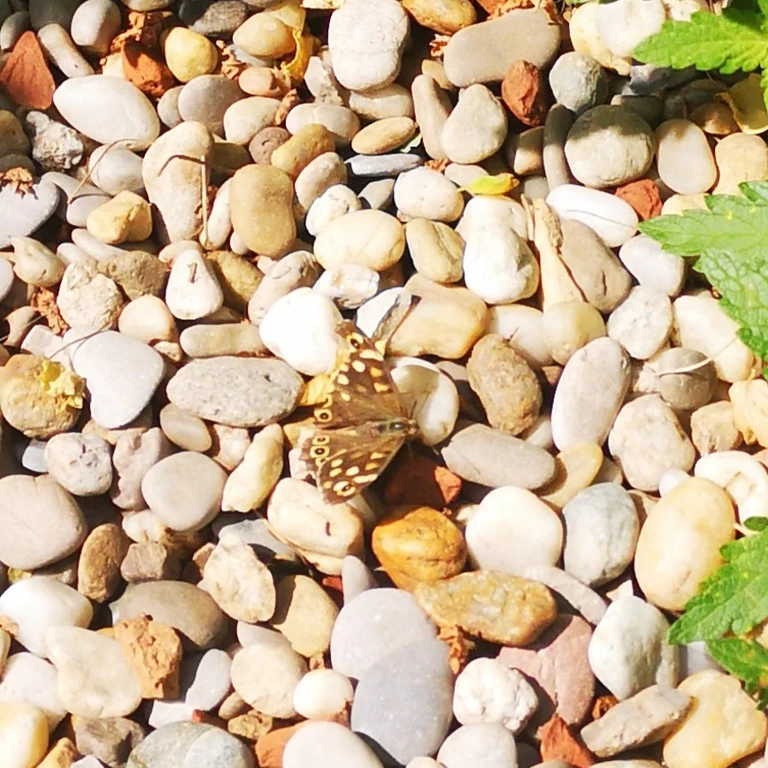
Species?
Pararge aegeria
